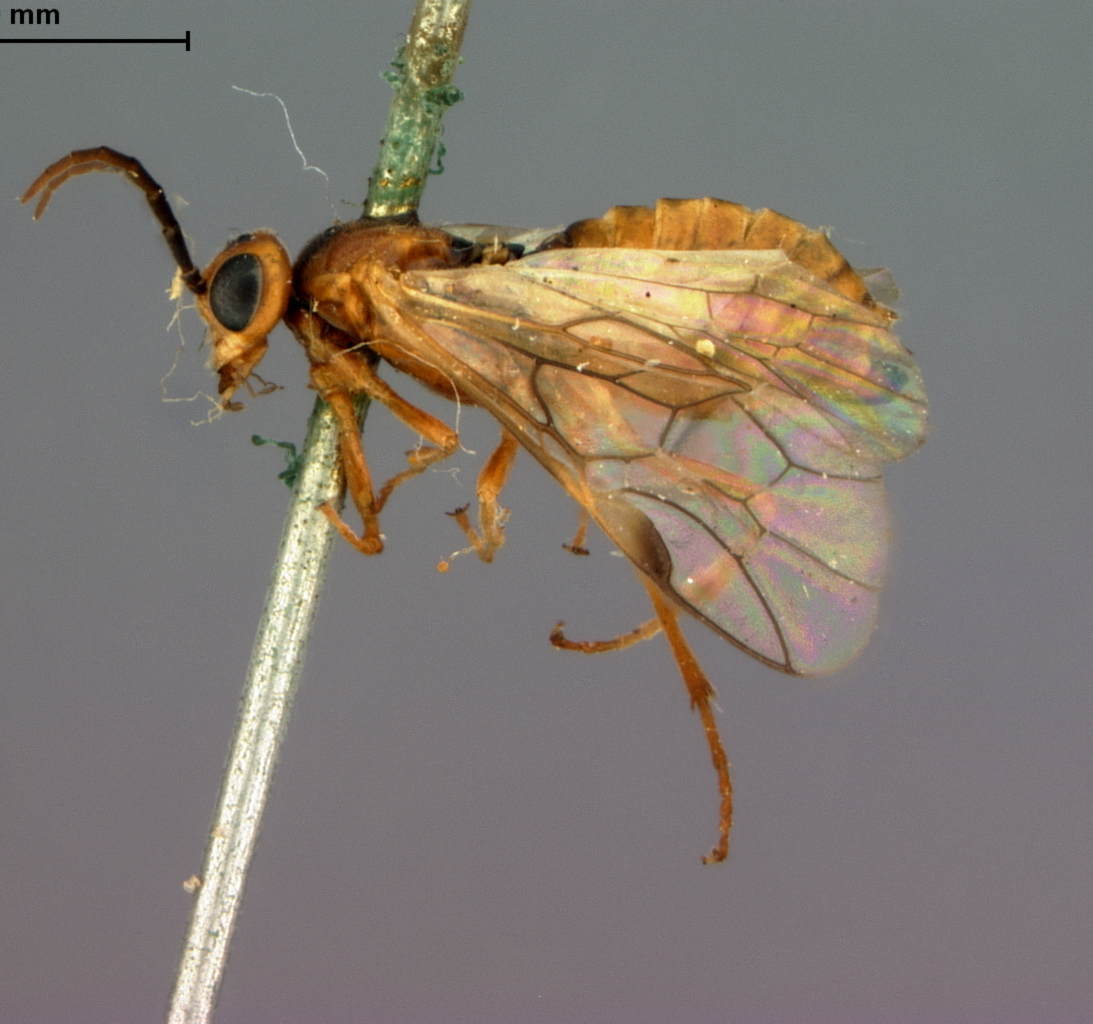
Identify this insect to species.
Cryptocampus macgillivrayi
